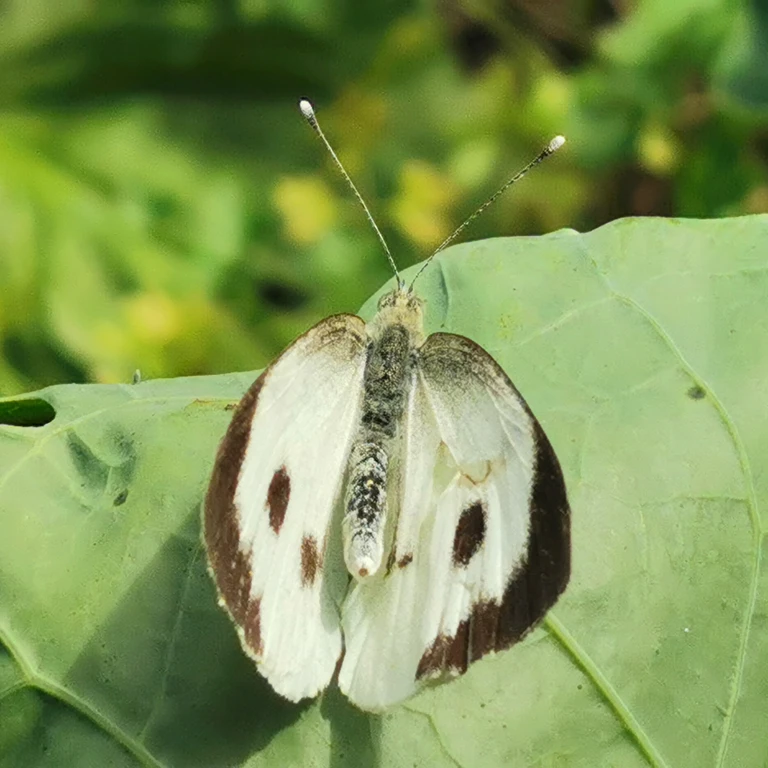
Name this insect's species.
Pieris brassicae
